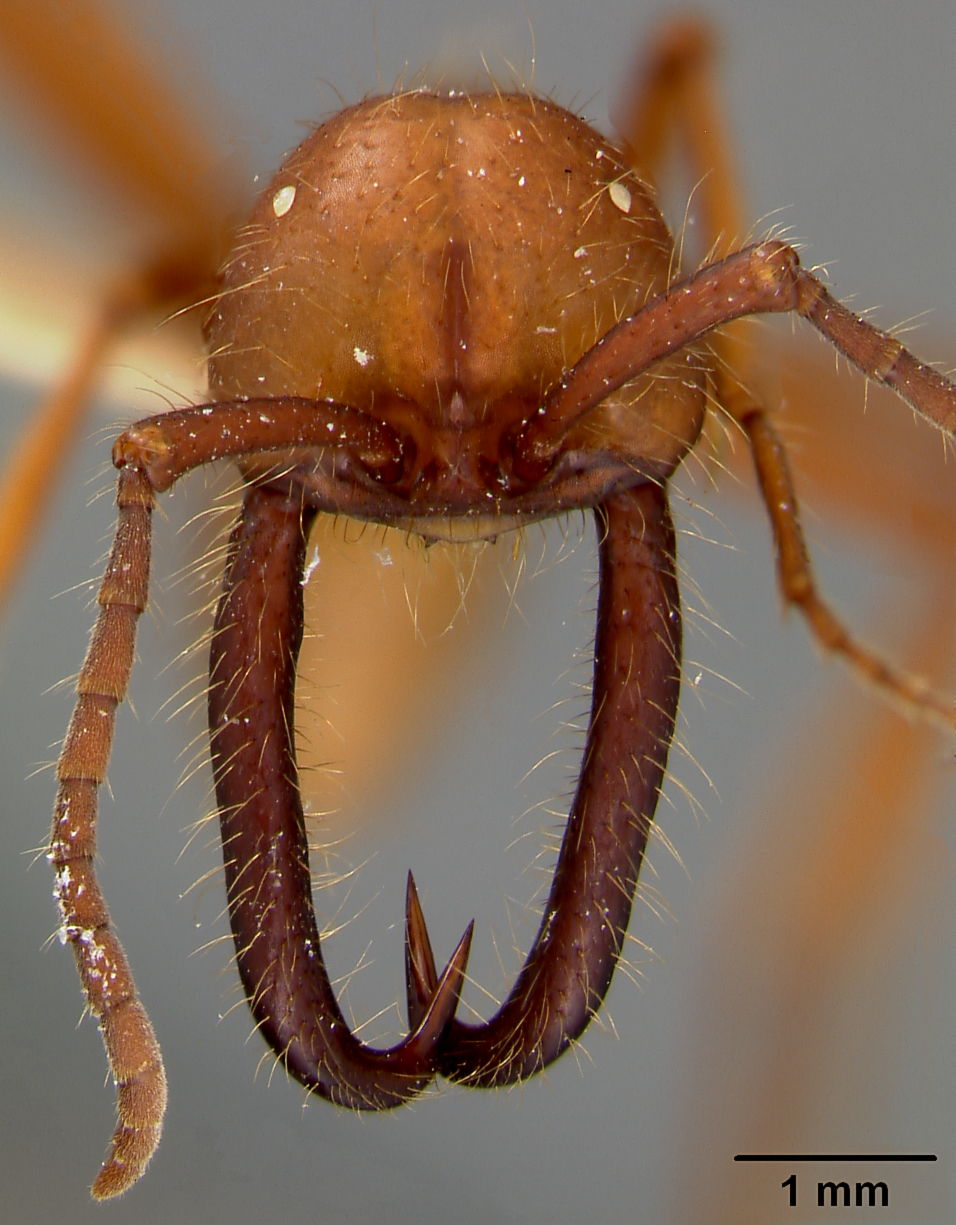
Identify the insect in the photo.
Eciton mexicanum
